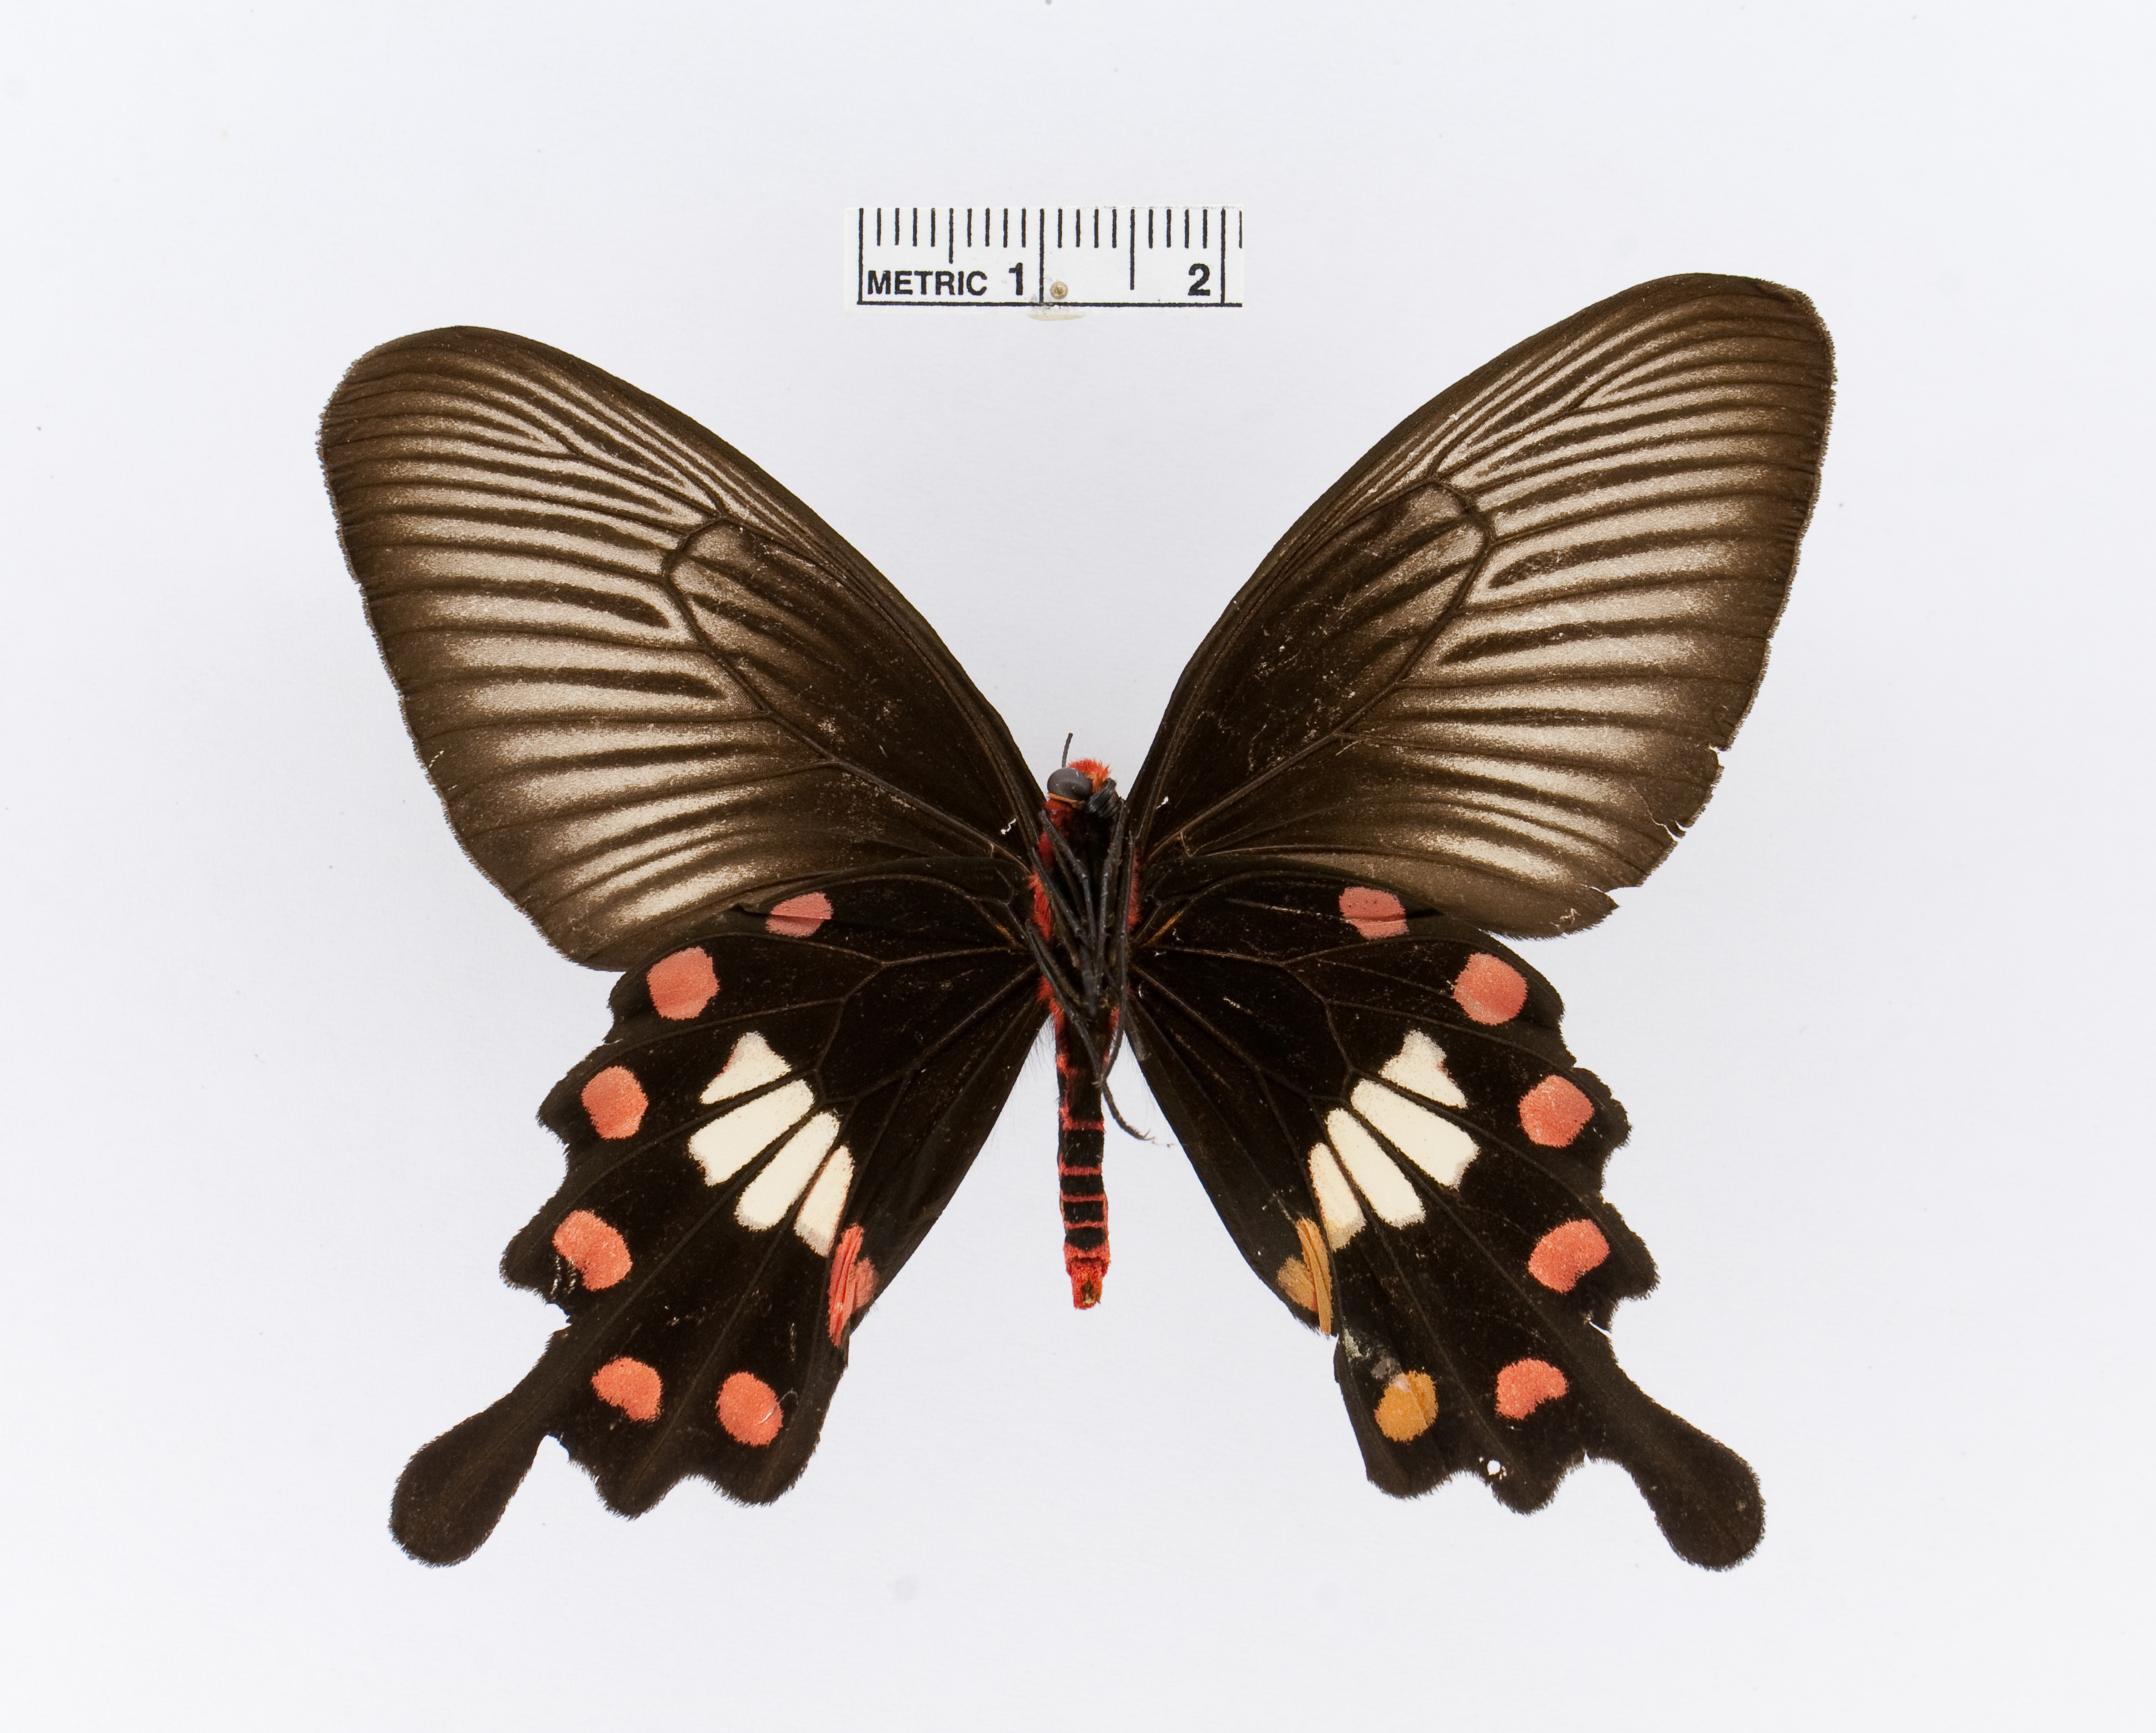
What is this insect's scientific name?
Pachliopta aristolochiae
